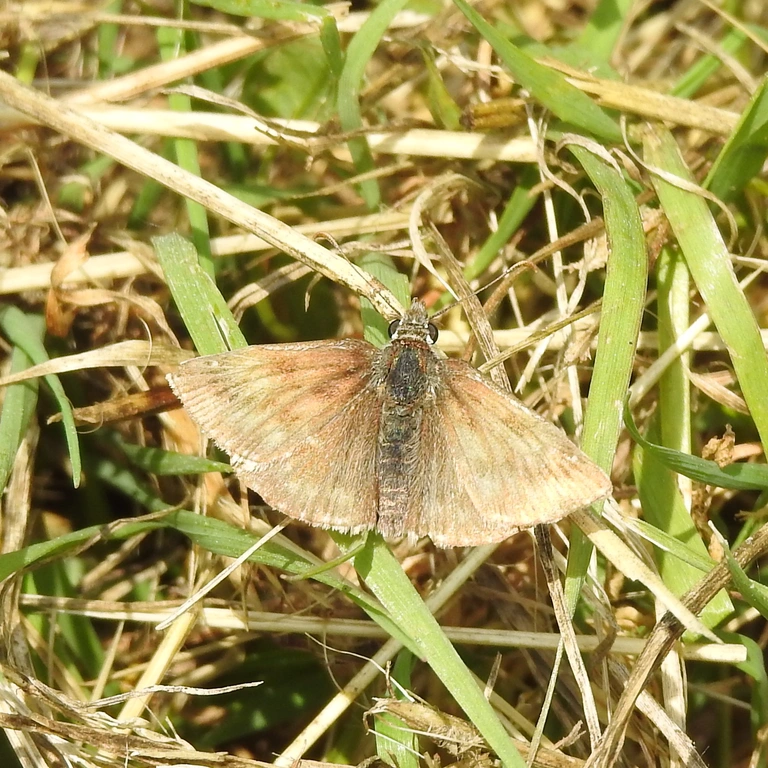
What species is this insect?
Erynnis tages
